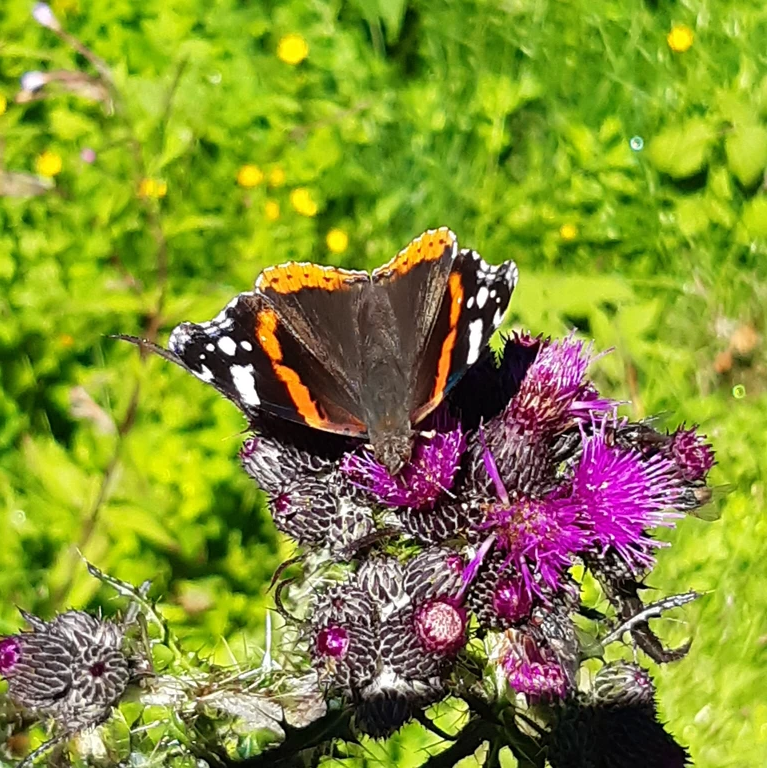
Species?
Vanessa atalanta
